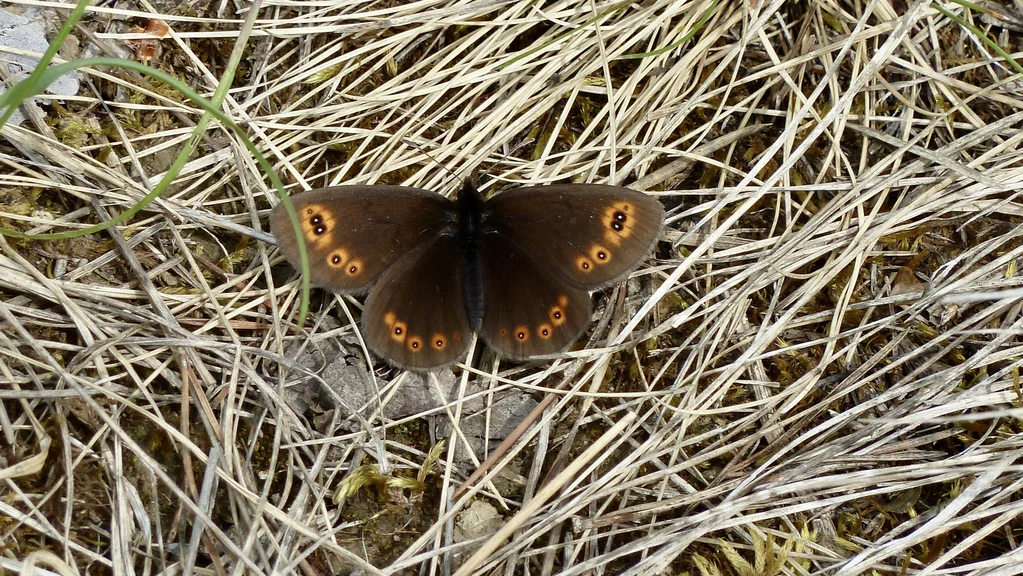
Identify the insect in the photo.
Erebia medusa
